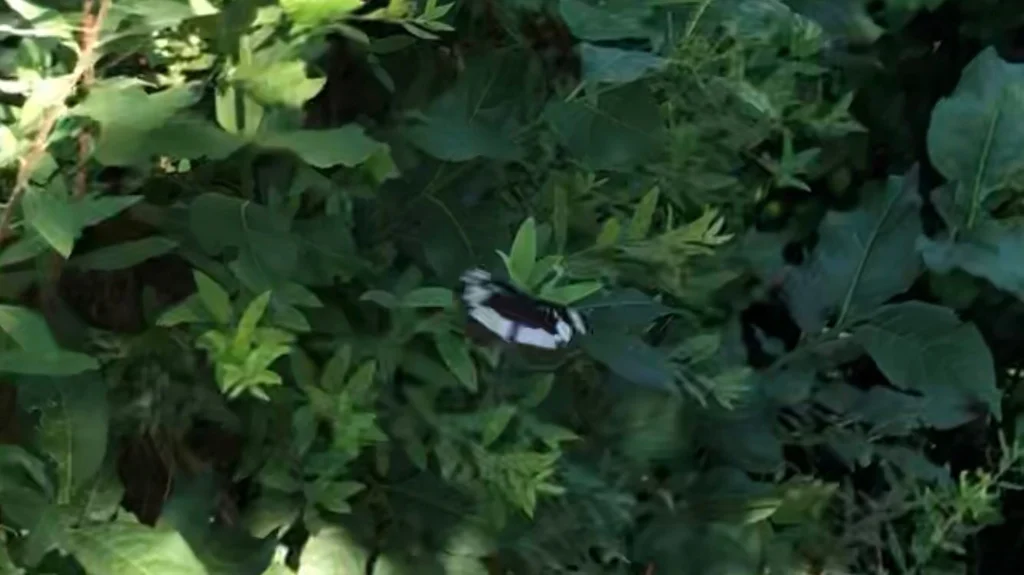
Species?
Neptis rivularis
